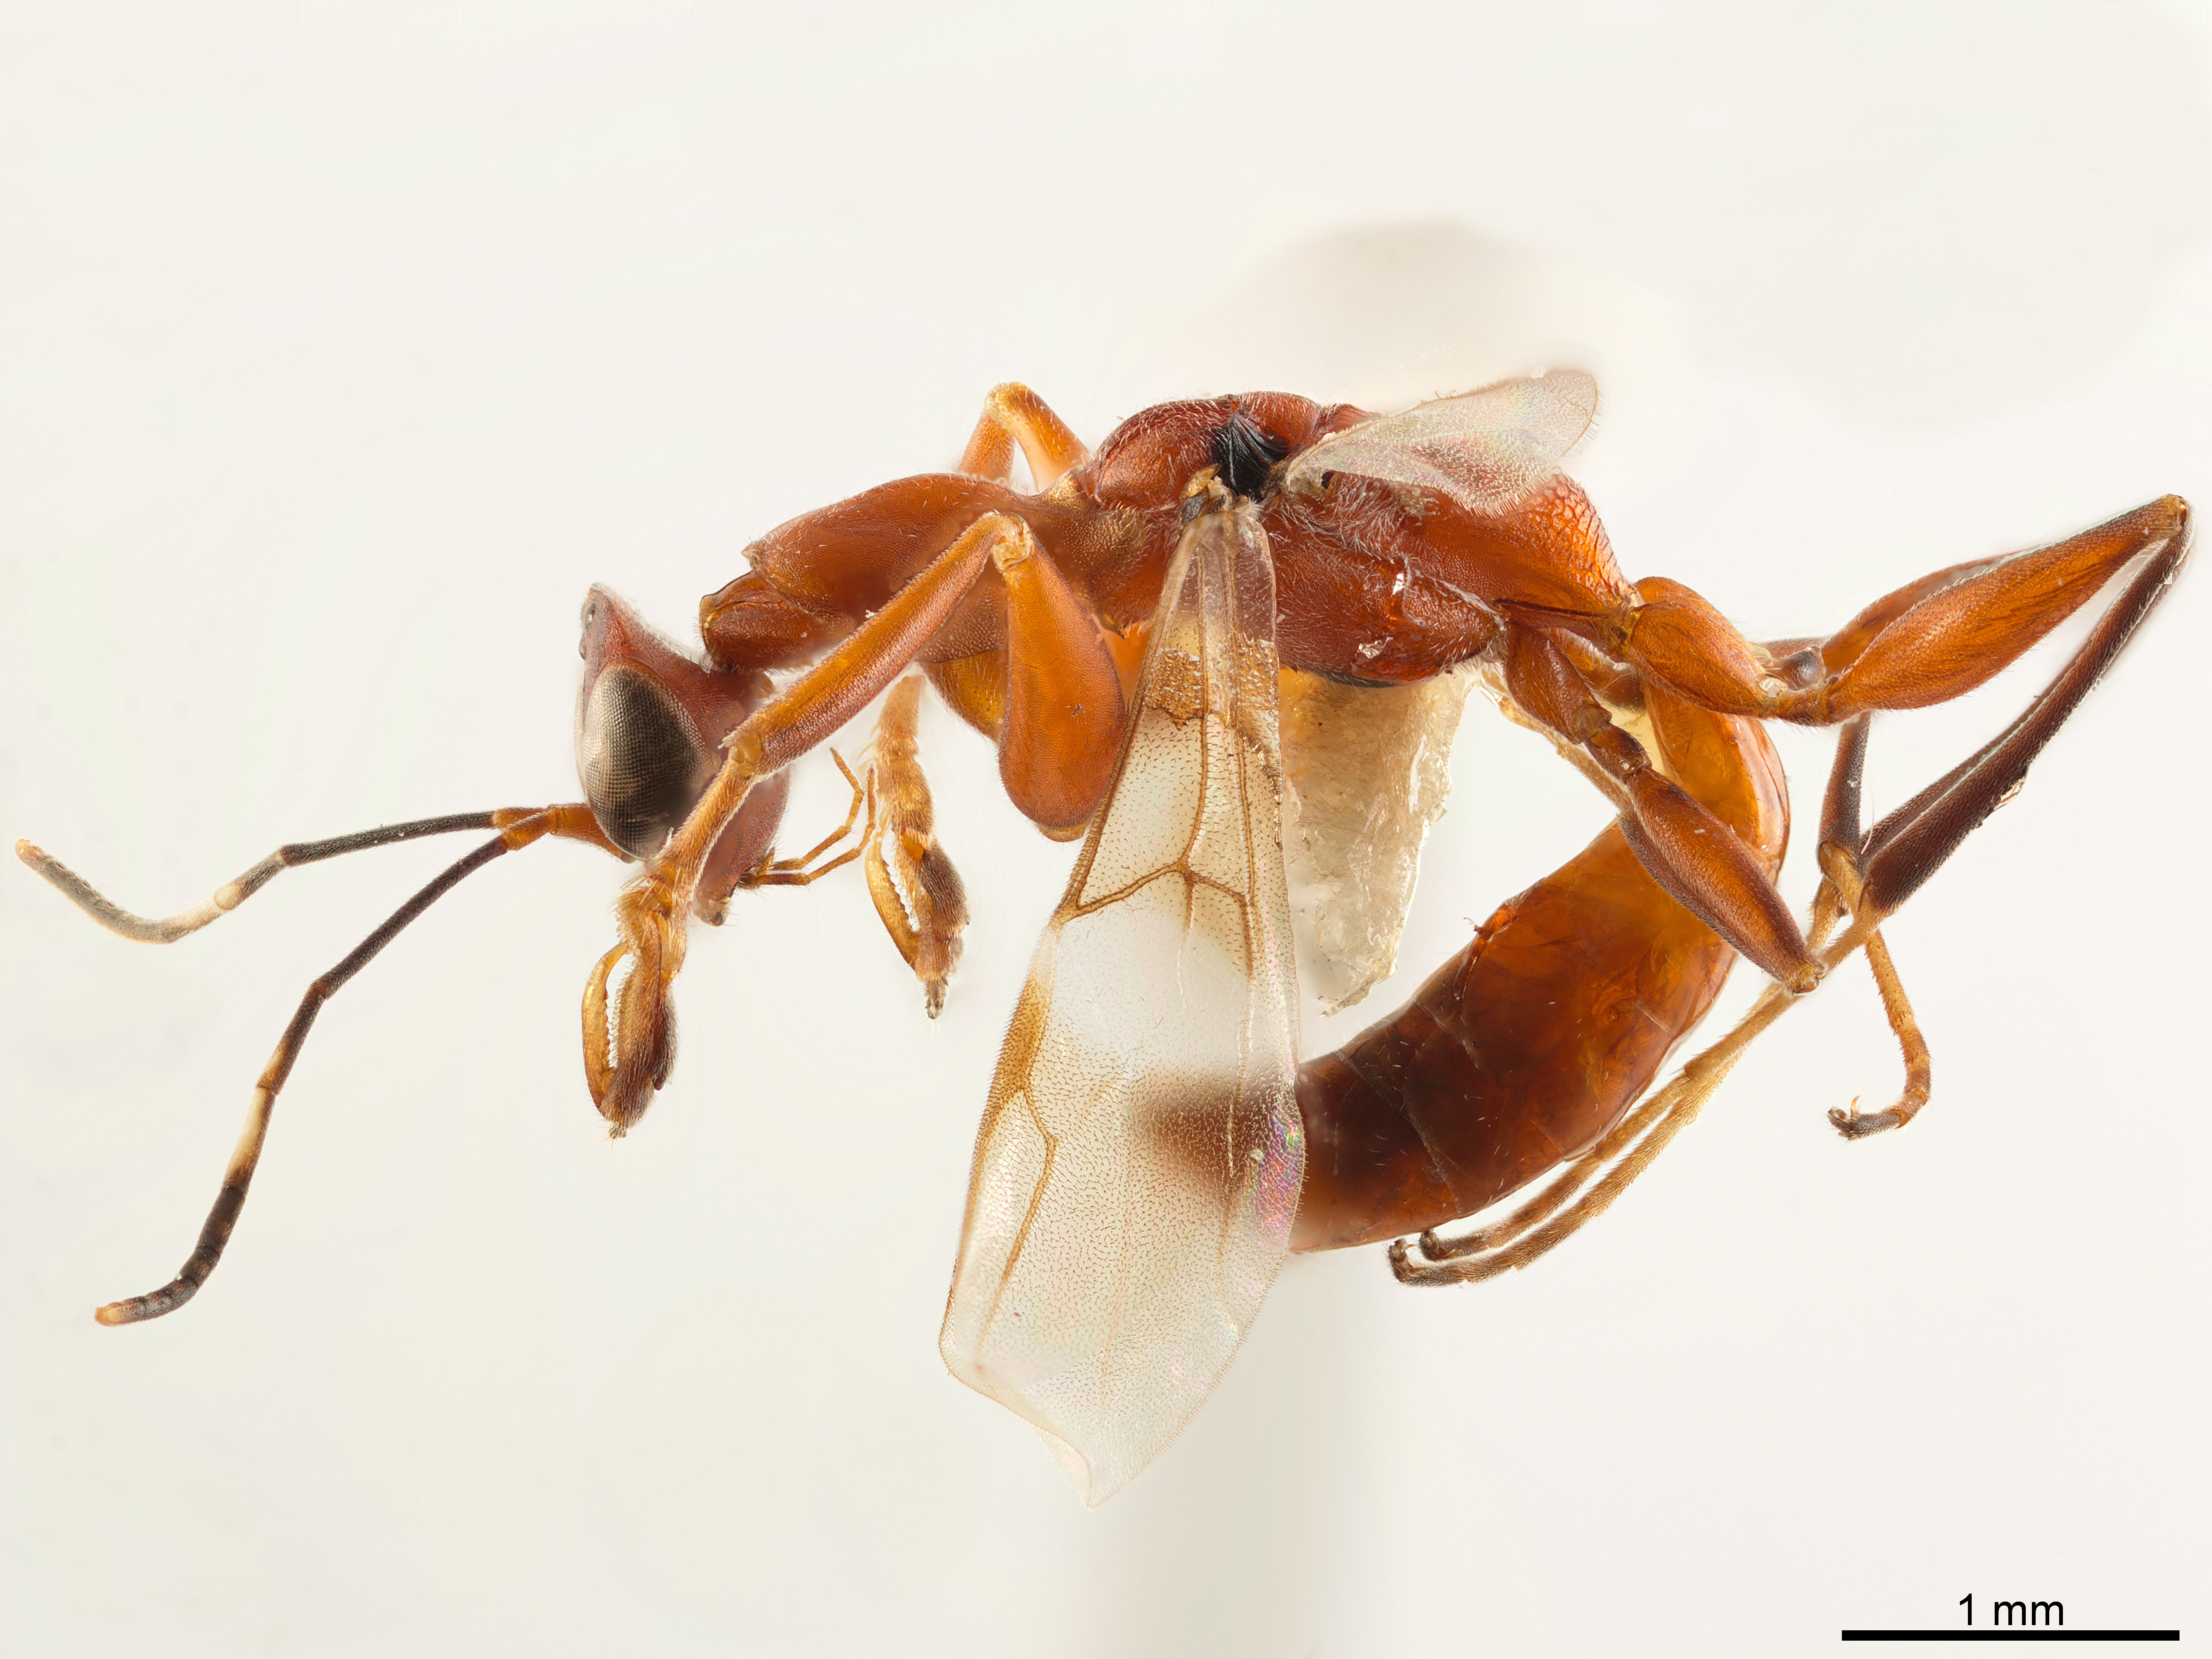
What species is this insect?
Dryinus alatus
